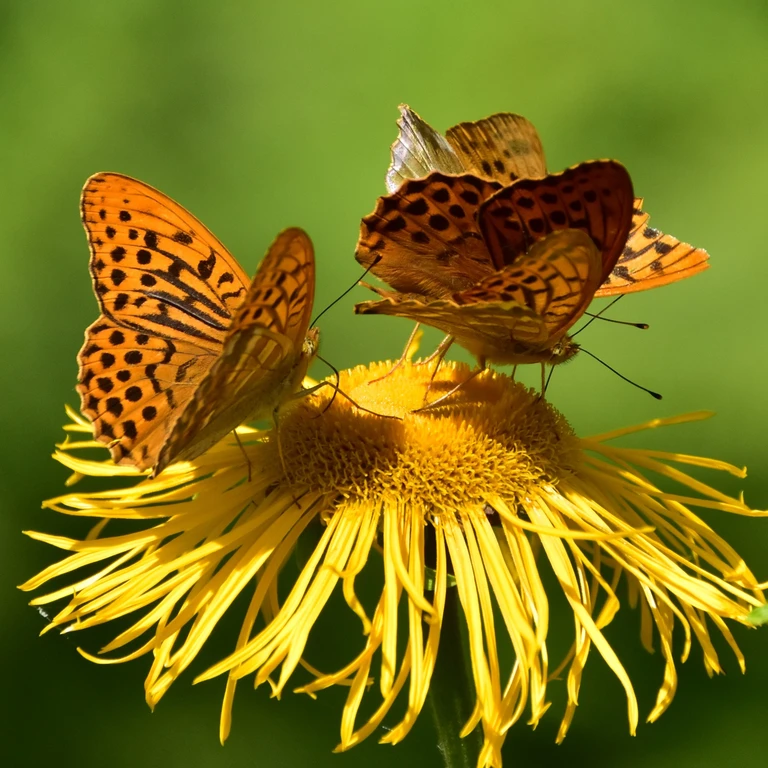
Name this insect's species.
Argynnis paphia
